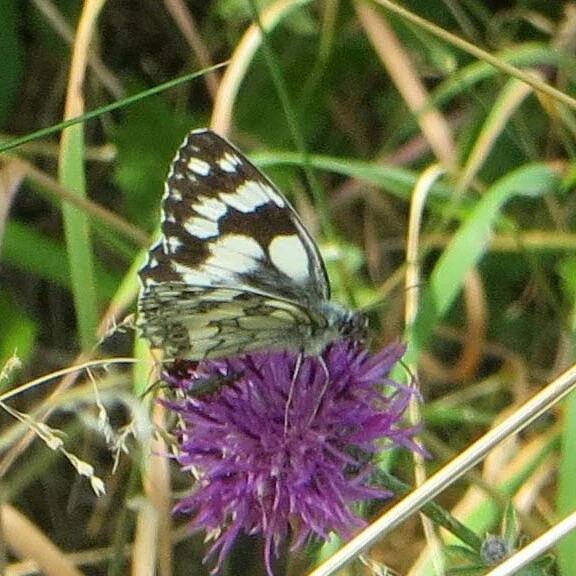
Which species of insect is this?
Melanargia galathea
